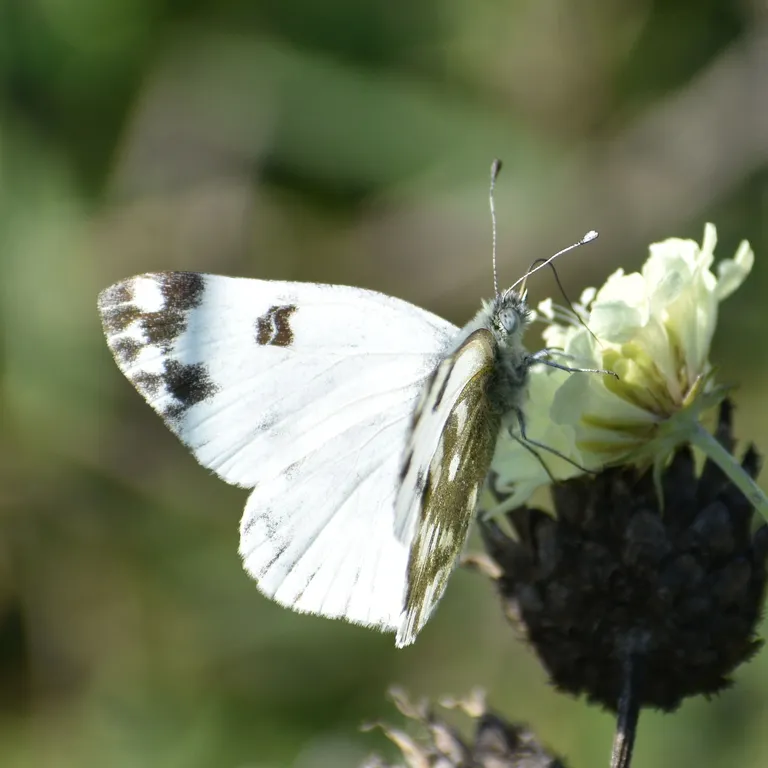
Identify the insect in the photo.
Pontia edusa
